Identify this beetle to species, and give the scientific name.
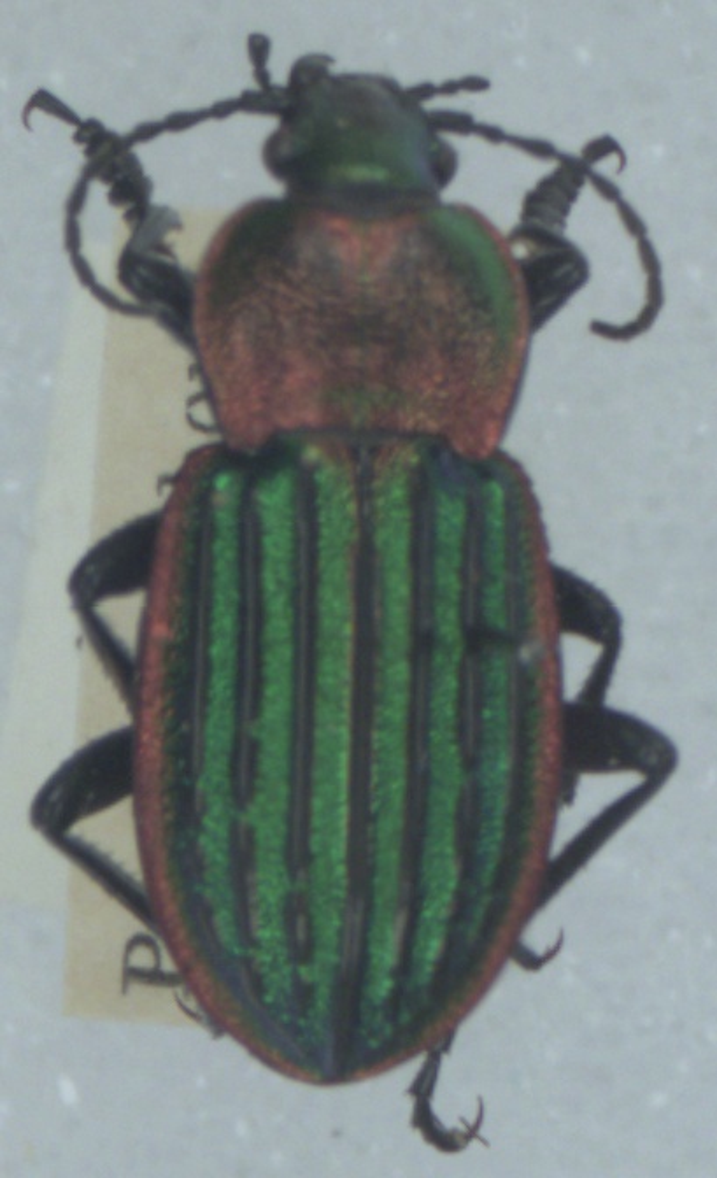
Carabus nitens
